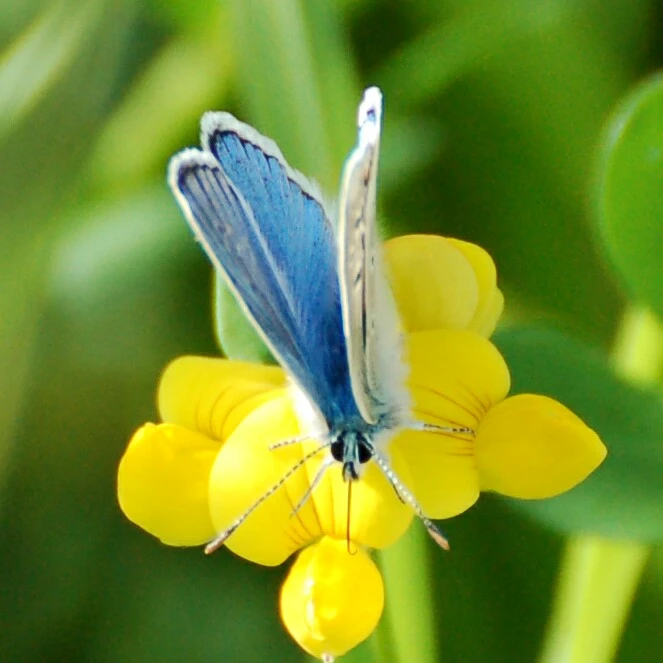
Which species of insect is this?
Polyommatus dorylas
